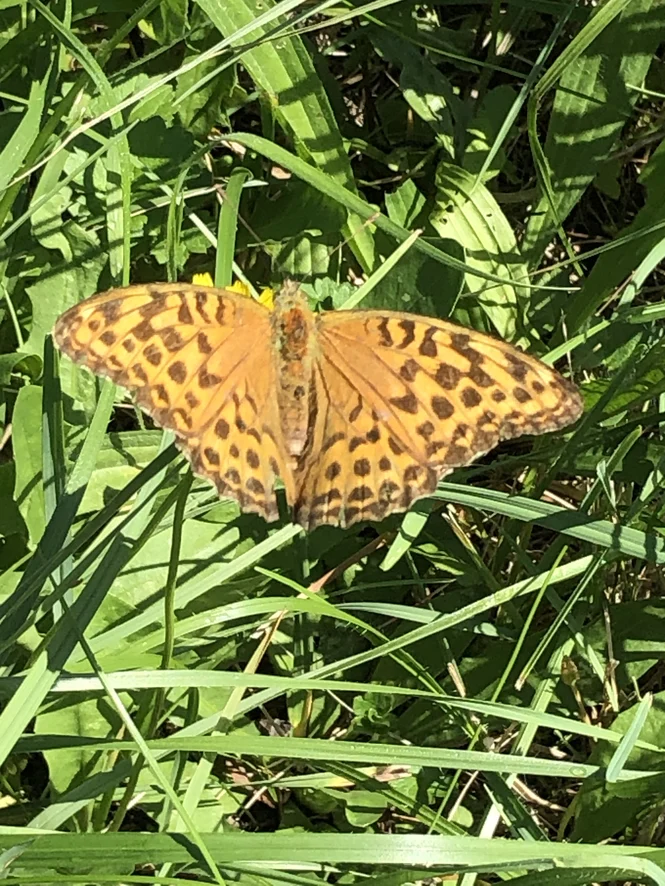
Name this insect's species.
Argynnis paphia
